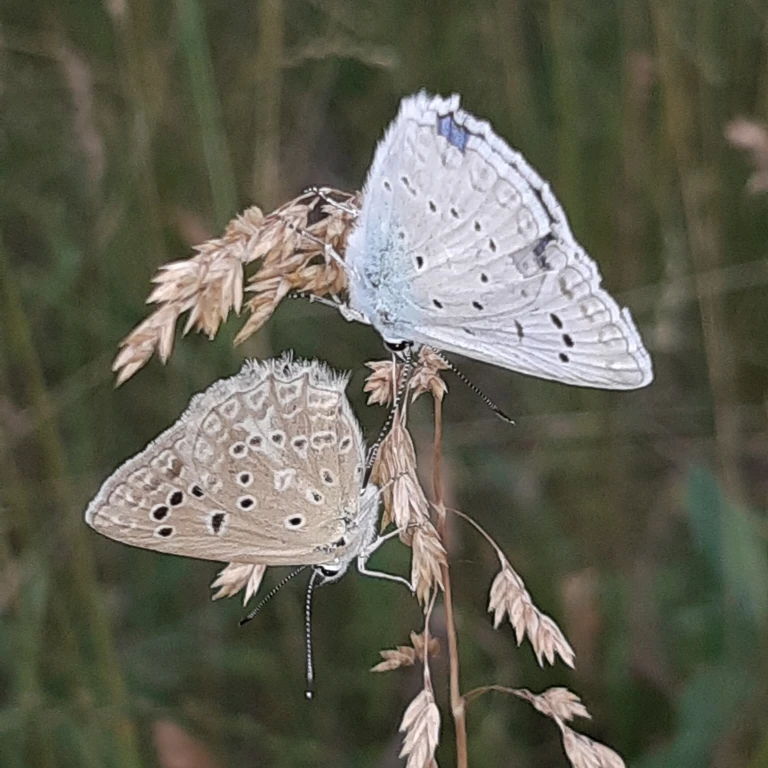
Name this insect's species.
Polyommatus daphnis
